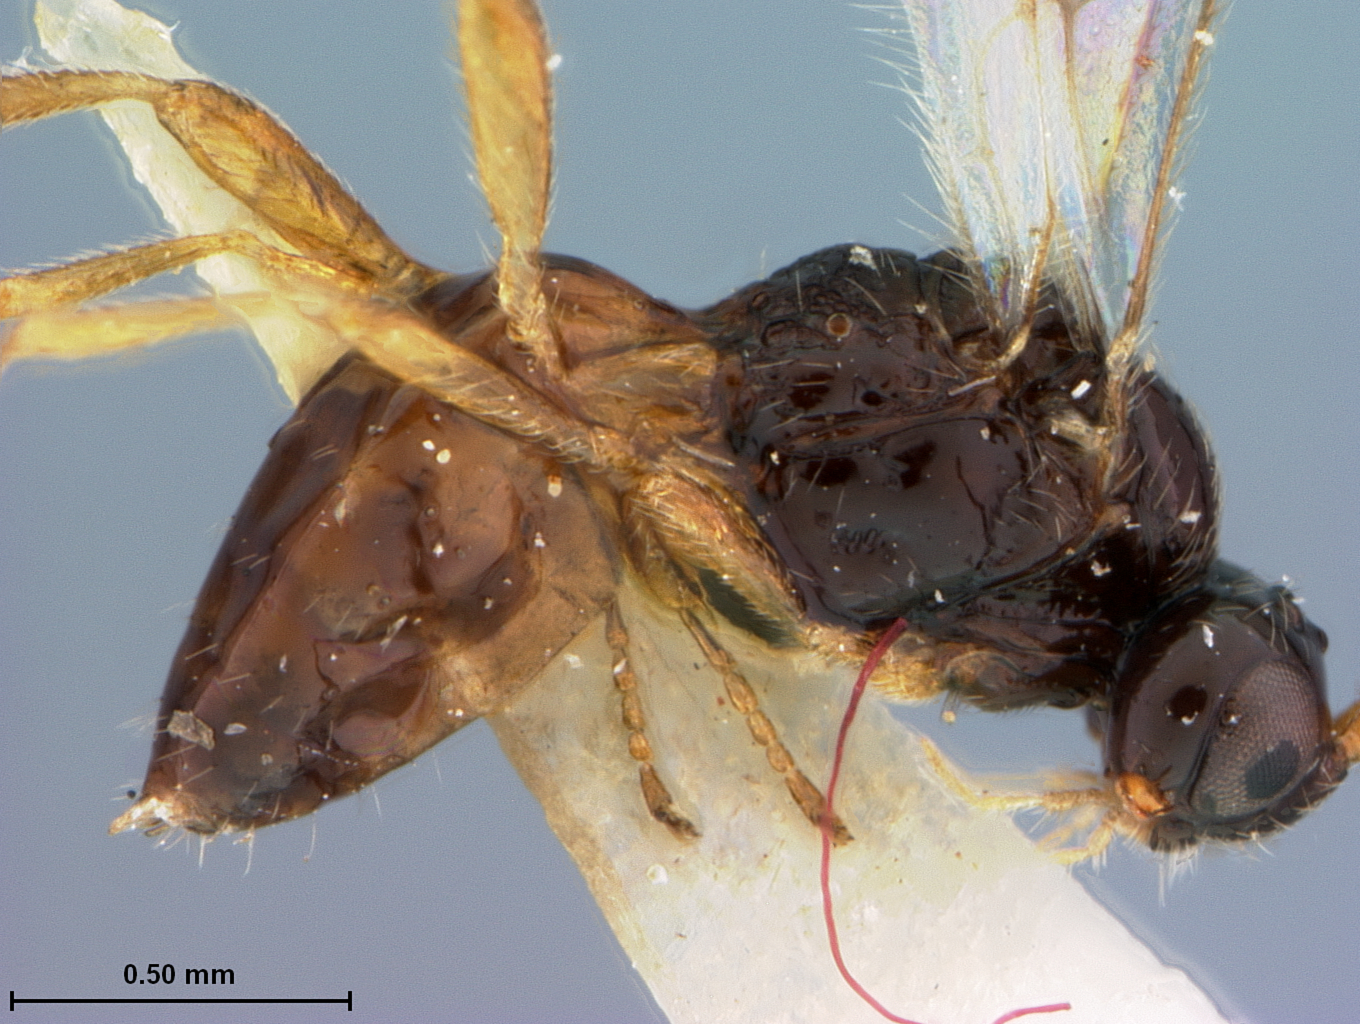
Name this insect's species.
Synaldis difficilis
